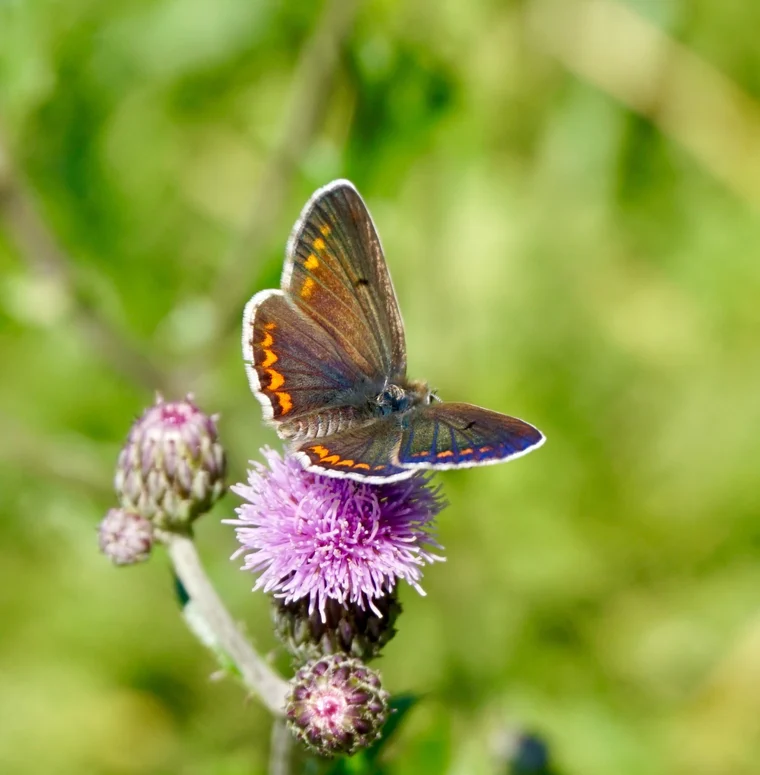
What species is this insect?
Aricia agestis/artaxerxes
